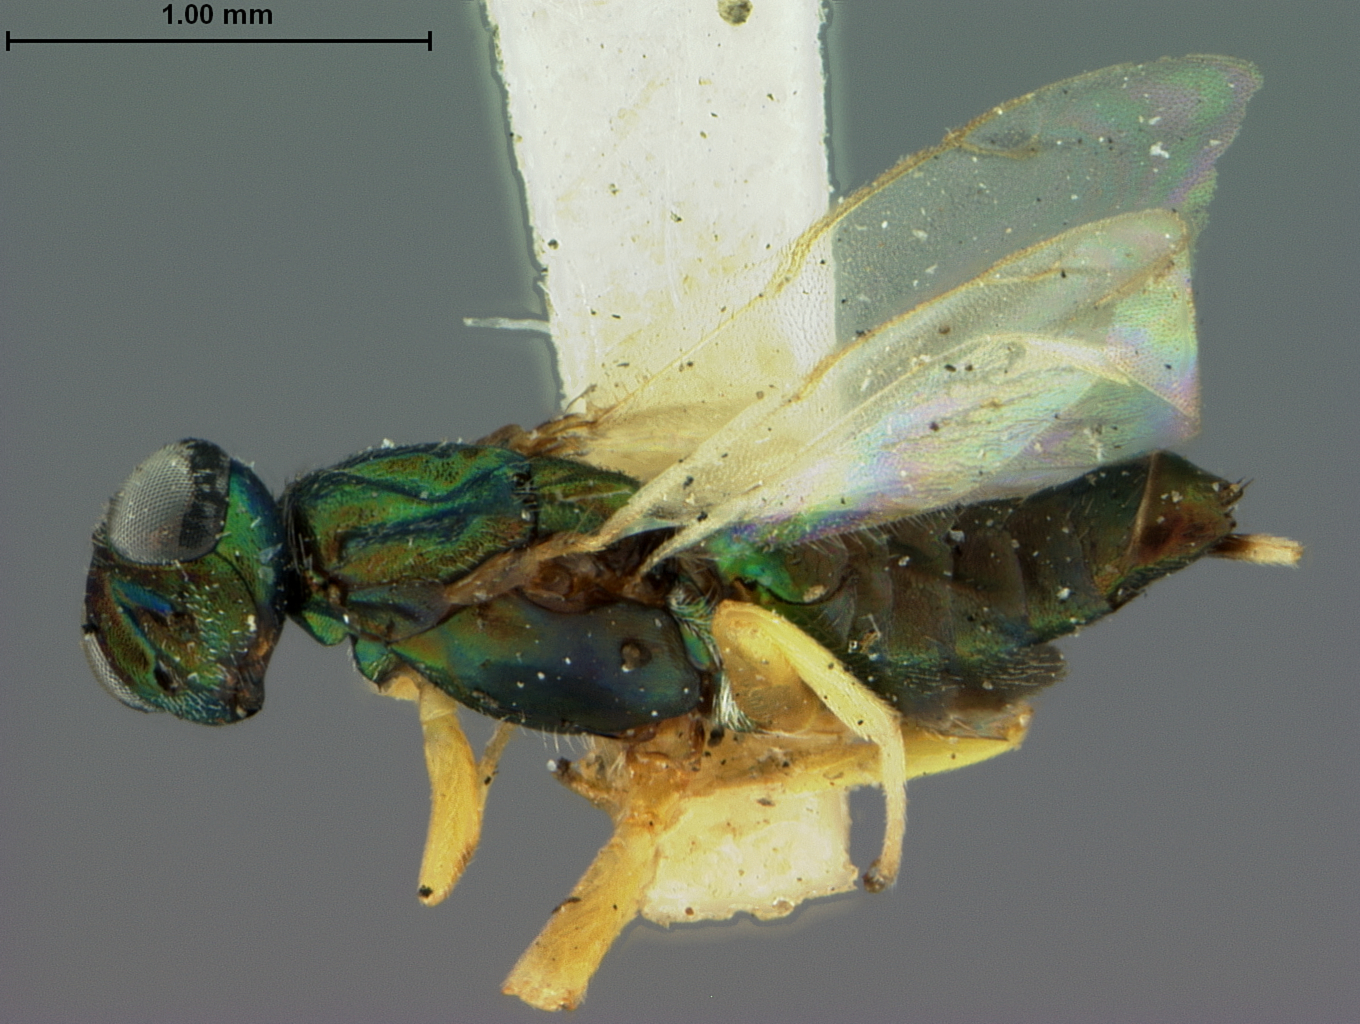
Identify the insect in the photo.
Eupelmus auratus
